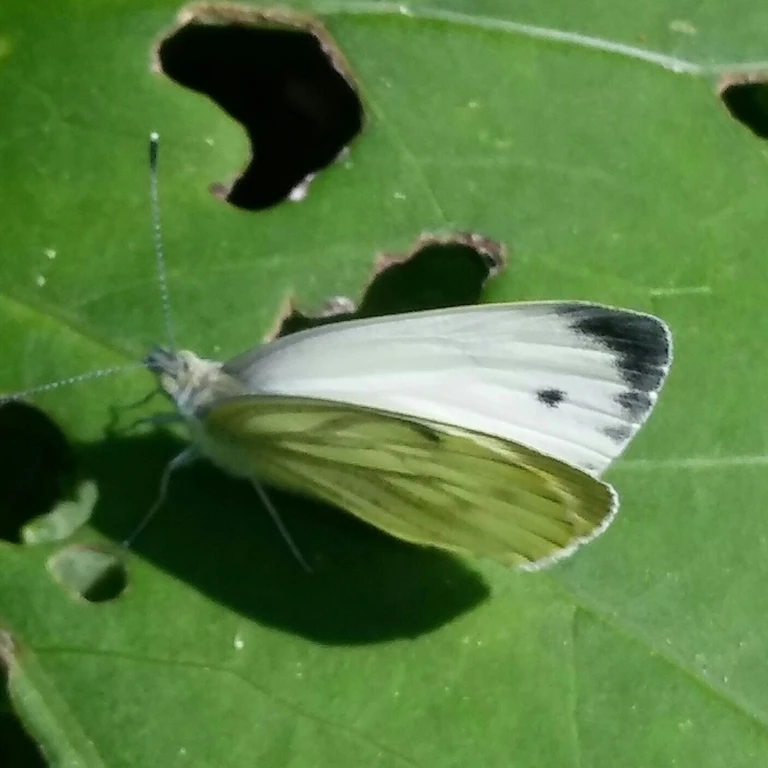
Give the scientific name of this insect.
Pieris napi
